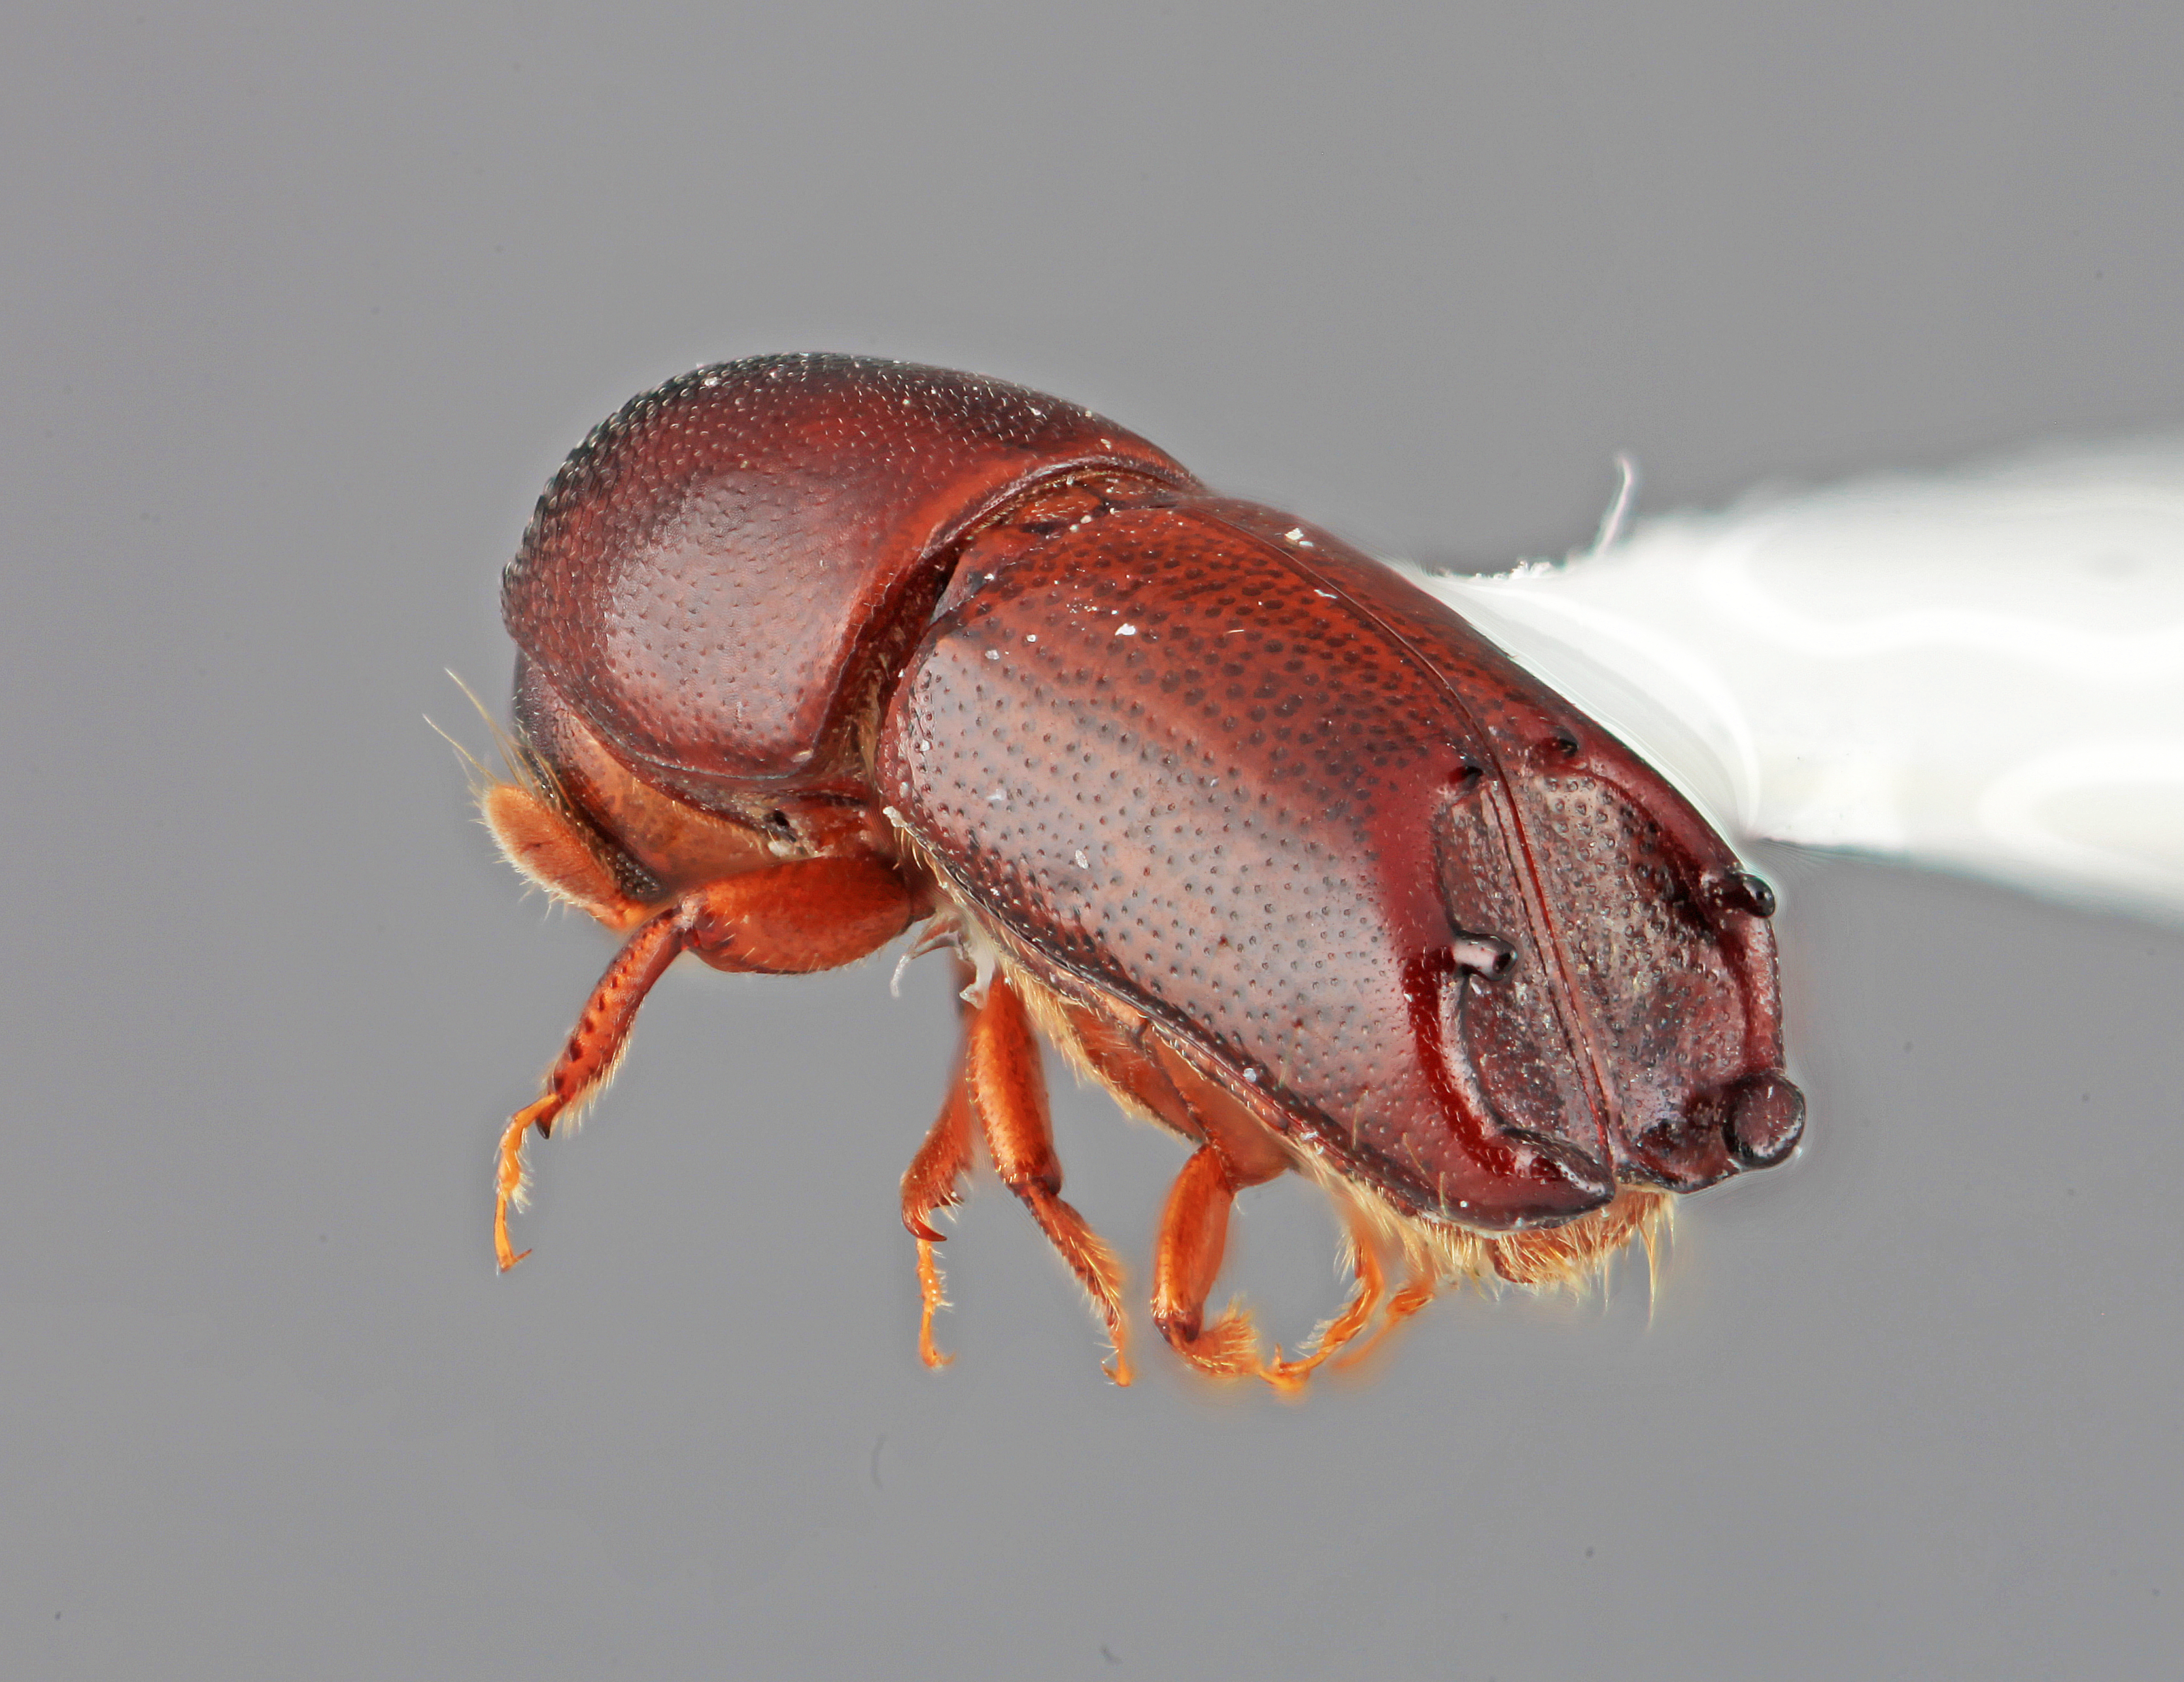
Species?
Tricolus parvus
